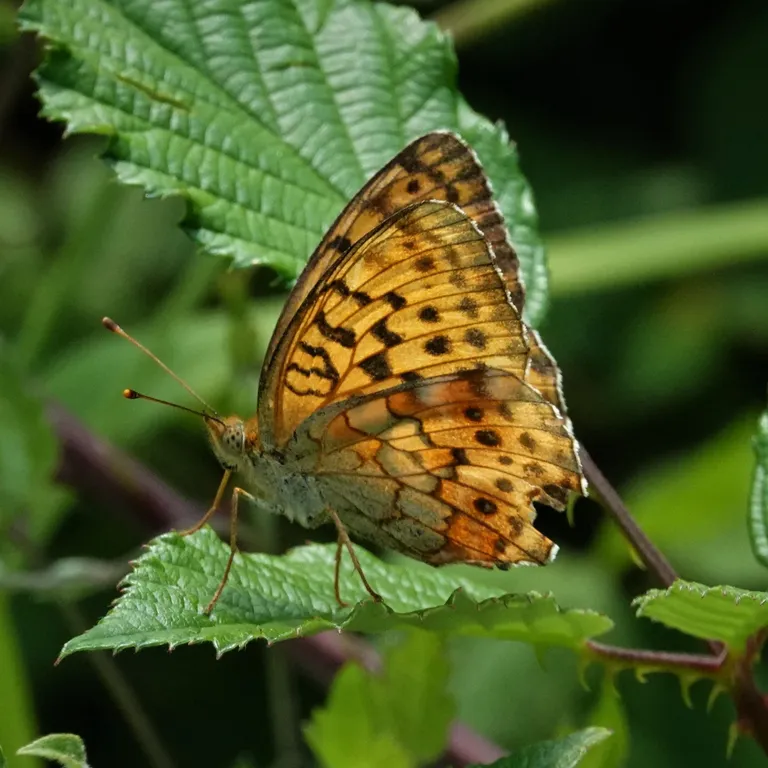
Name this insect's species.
Brenthis daphne
